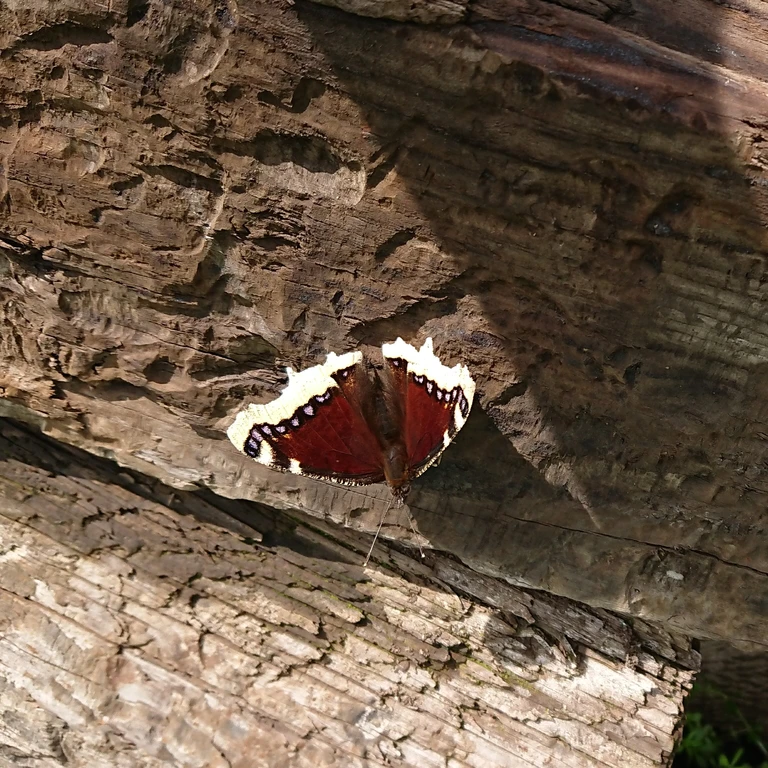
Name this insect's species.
Nymphalis antiopa
